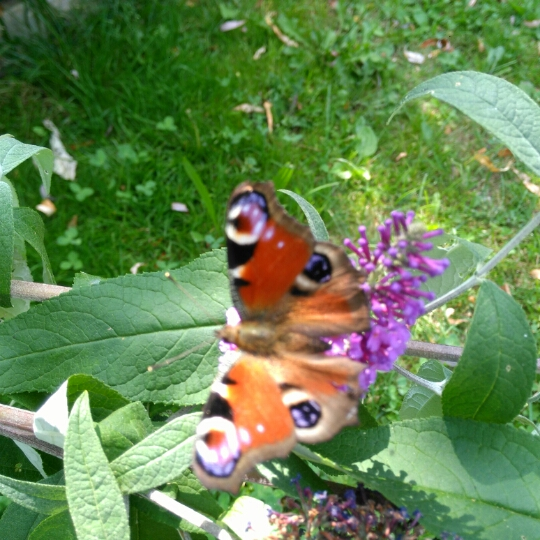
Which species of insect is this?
Aglais io
